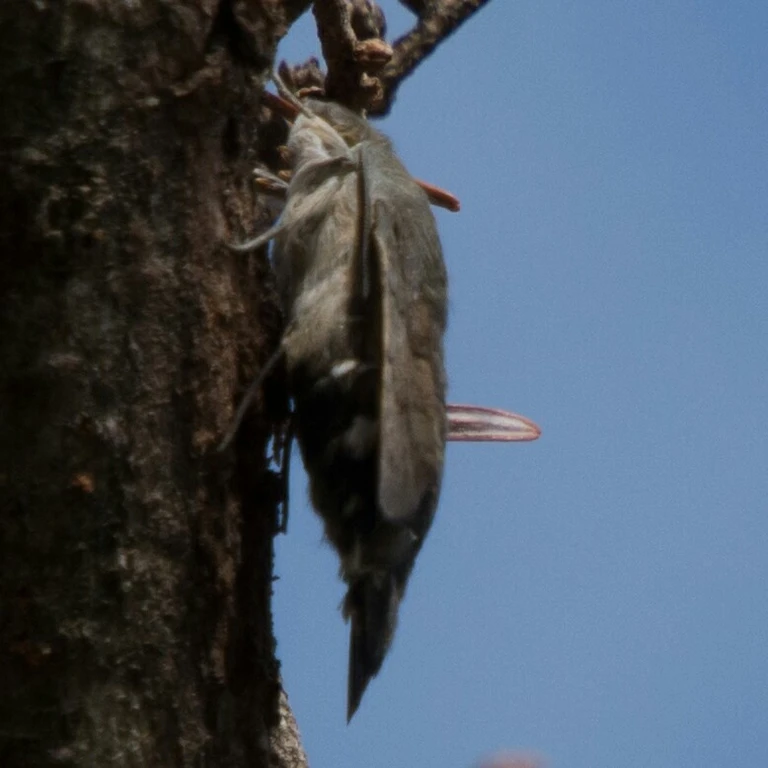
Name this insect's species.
Macroglossum stellatarum
